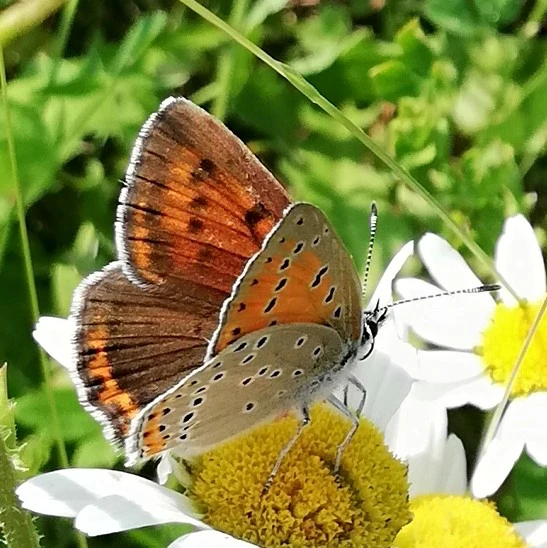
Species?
Lycaena hippothoe (also Palaeochrysophanus hippothoe)
